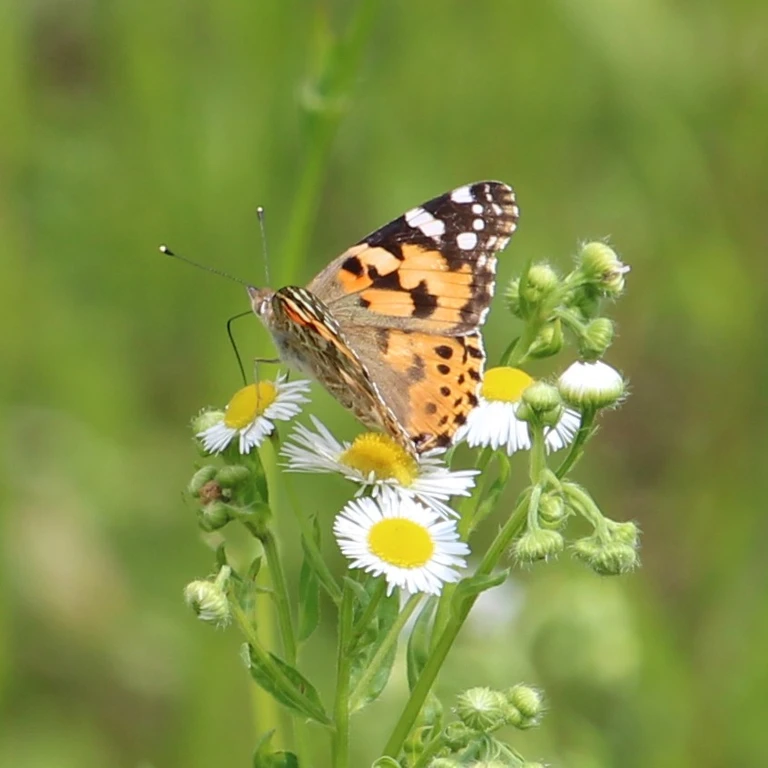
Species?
Vanessa cardui
